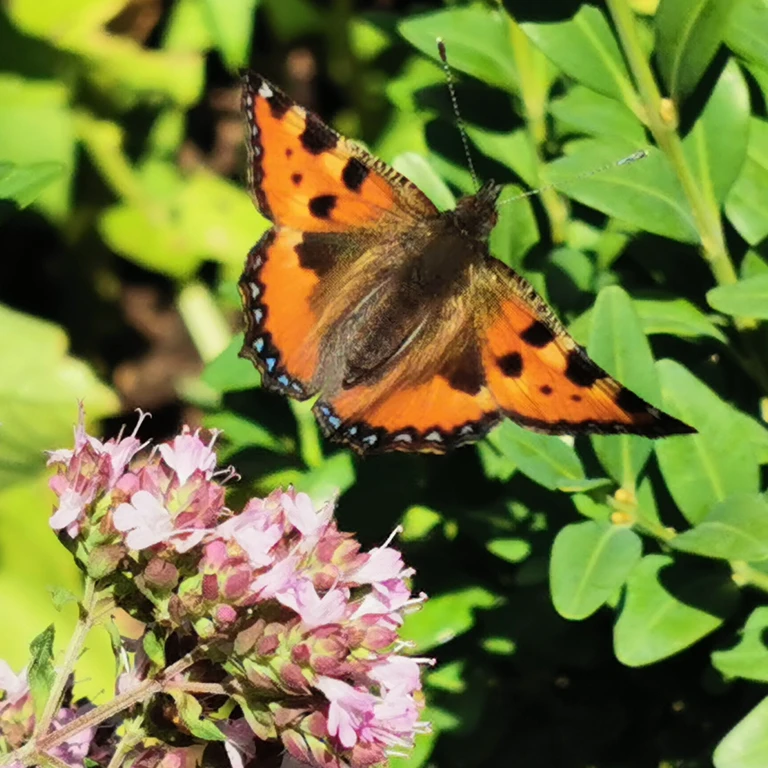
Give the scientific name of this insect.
Aglais urticae
